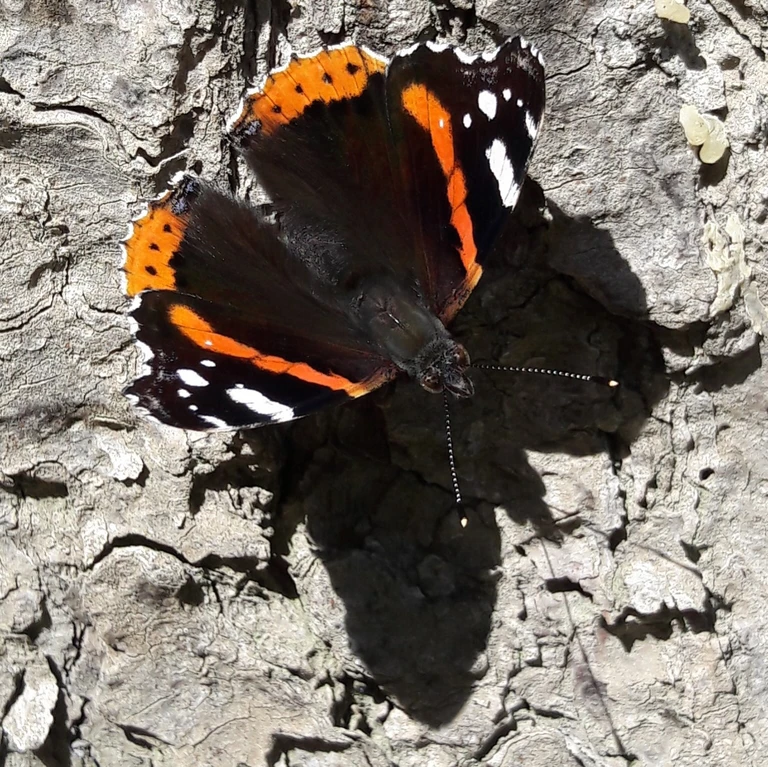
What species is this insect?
Vanessa atalanta
